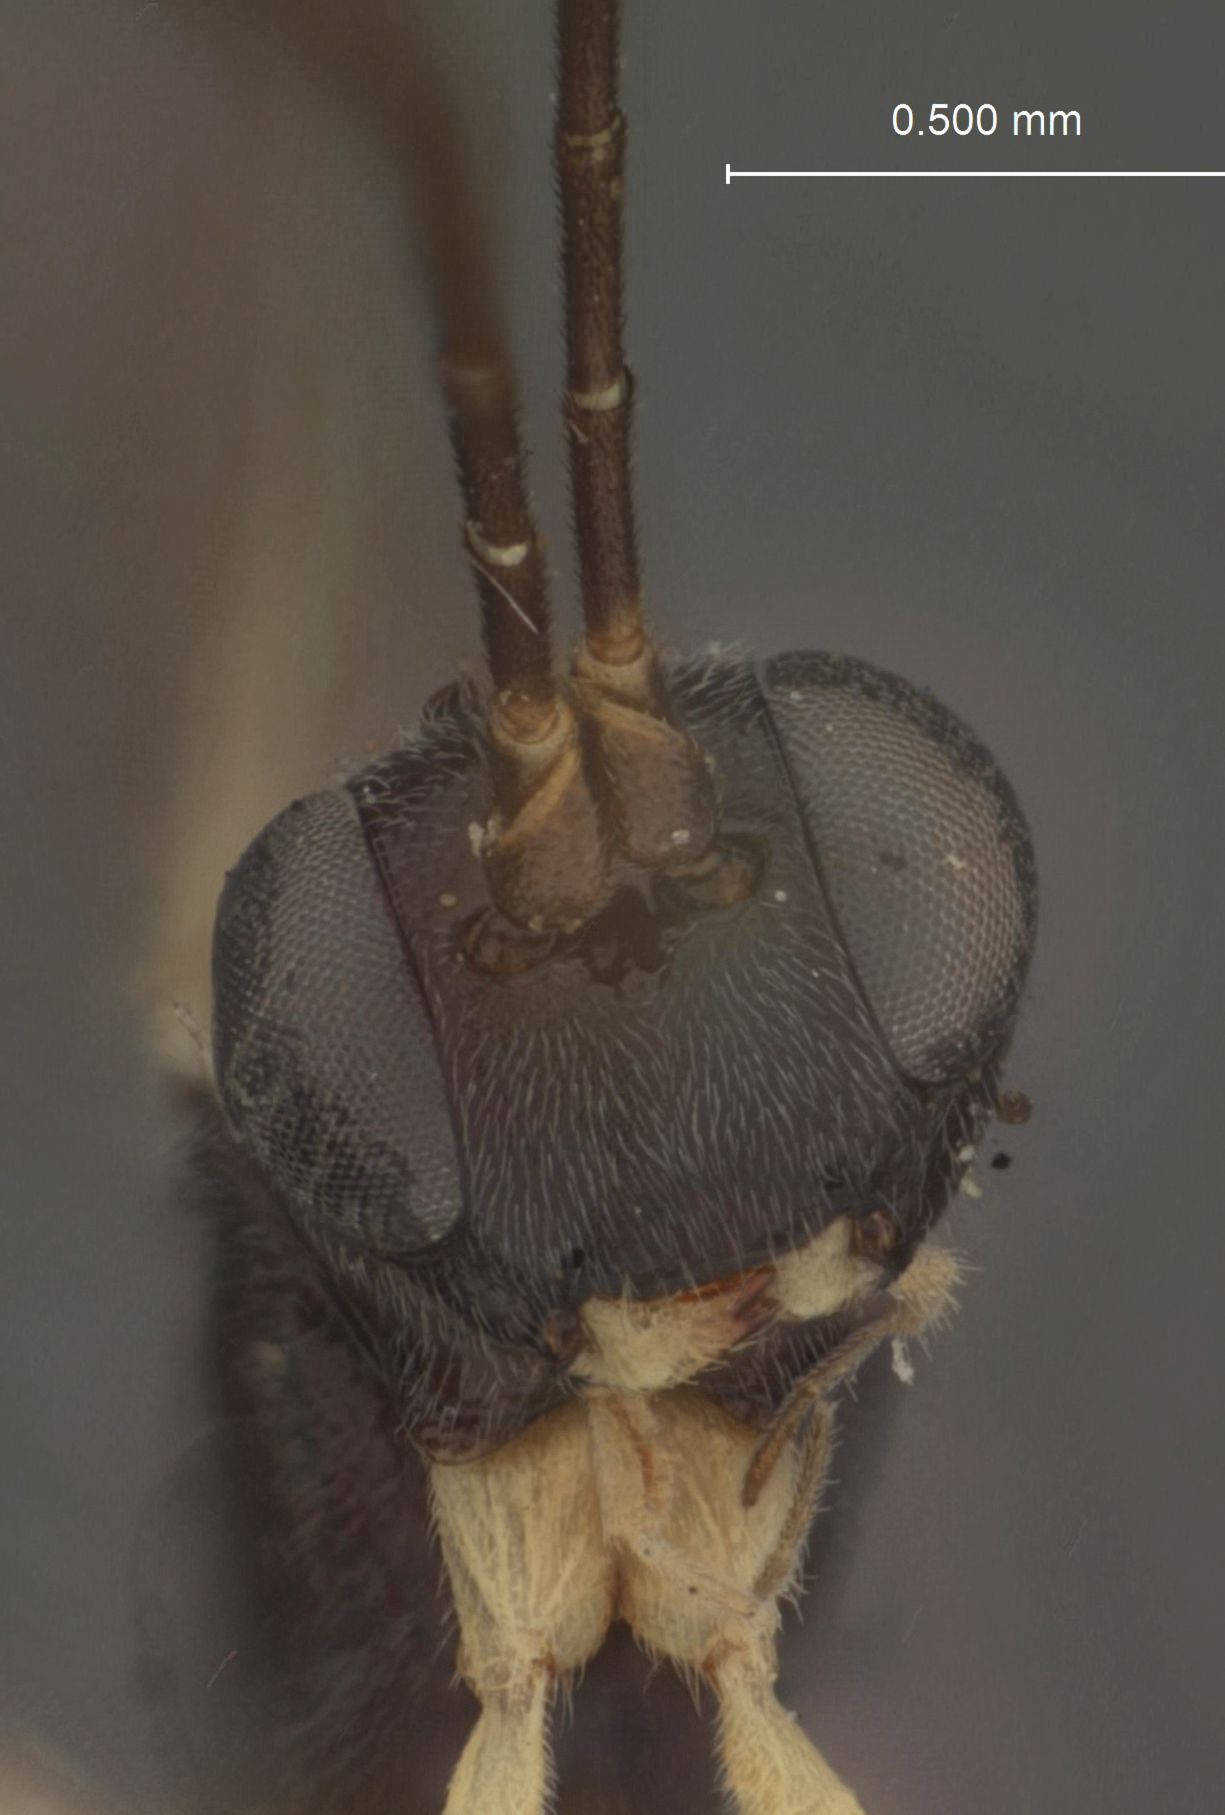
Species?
Hemiteles washingtonensis
